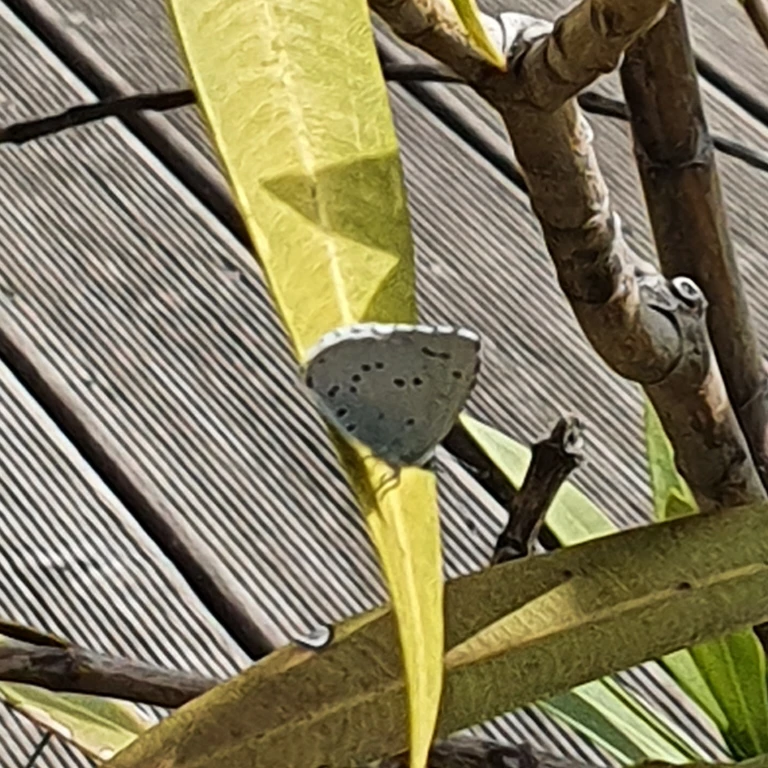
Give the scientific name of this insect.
Celastrina argiolus
